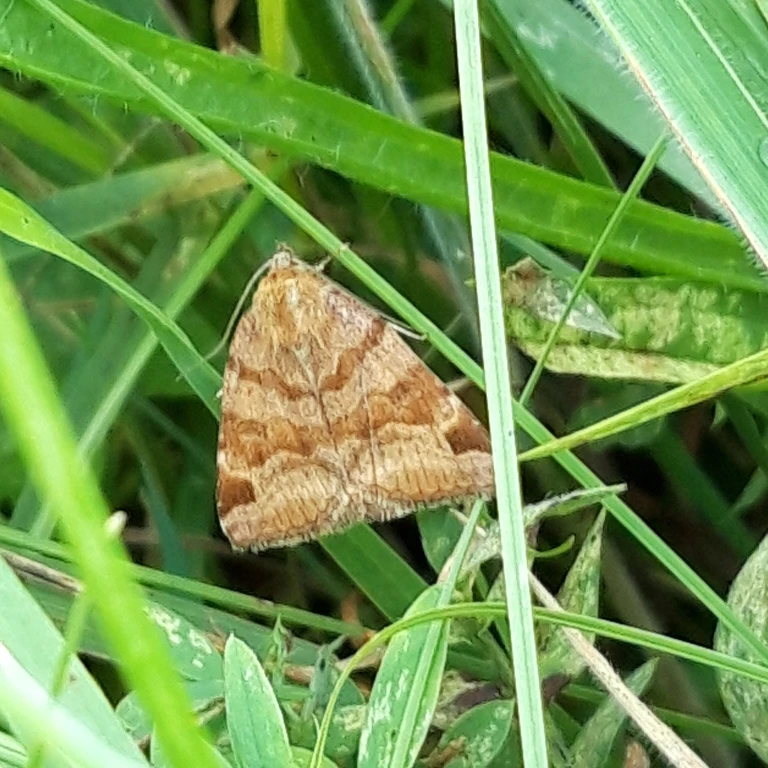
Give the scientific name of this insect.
Euclidia glyphica
